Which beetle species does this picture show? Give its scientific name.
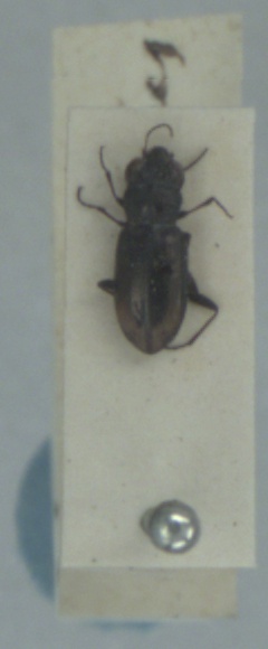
Notiophilus substriatus
